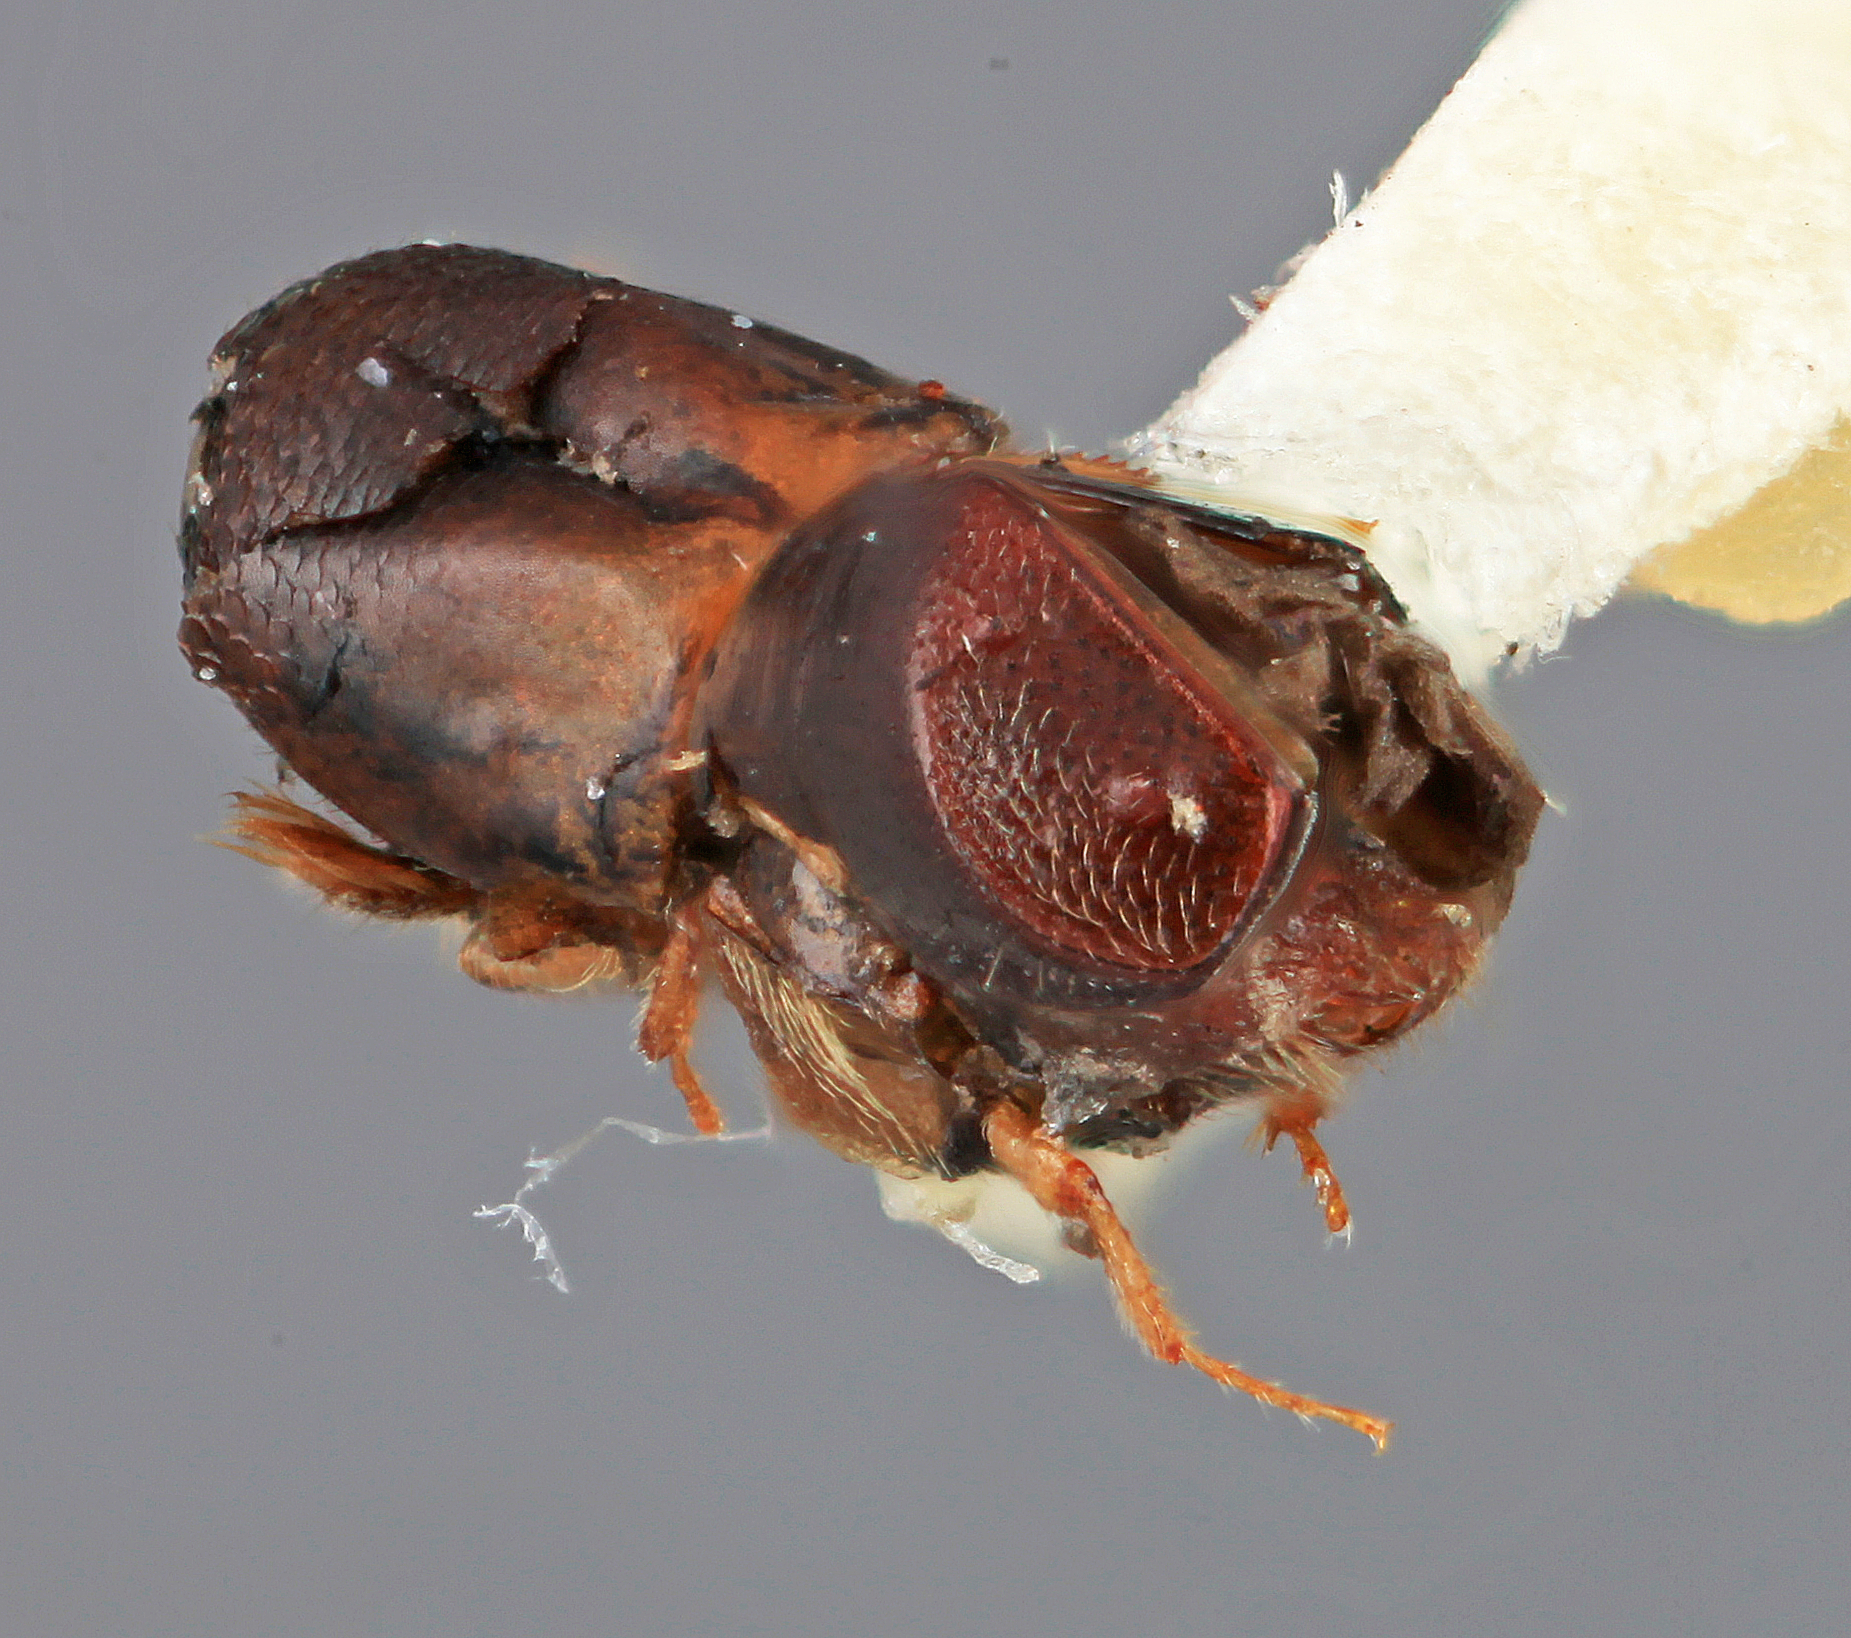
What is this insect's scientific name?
Monarthrum granosum
